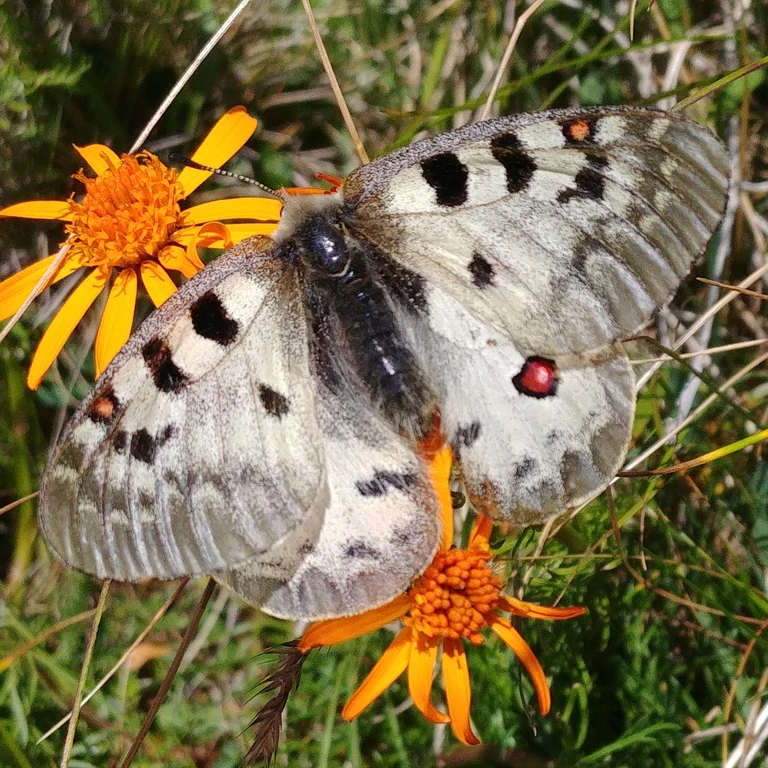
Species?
Parnassius phoebus
